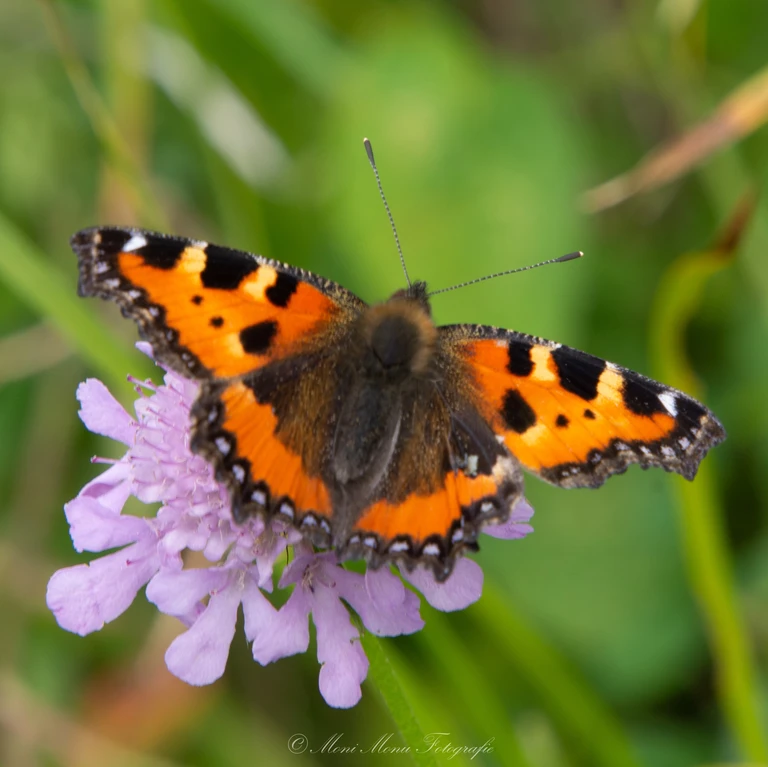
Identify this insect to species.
Aglais urticae
